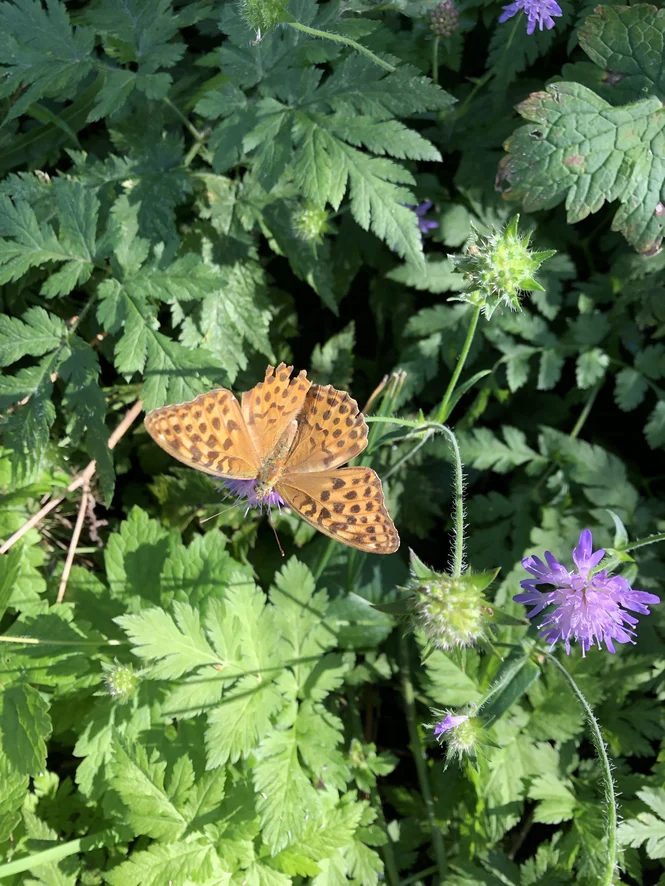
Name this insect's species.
Argynnis paphia
